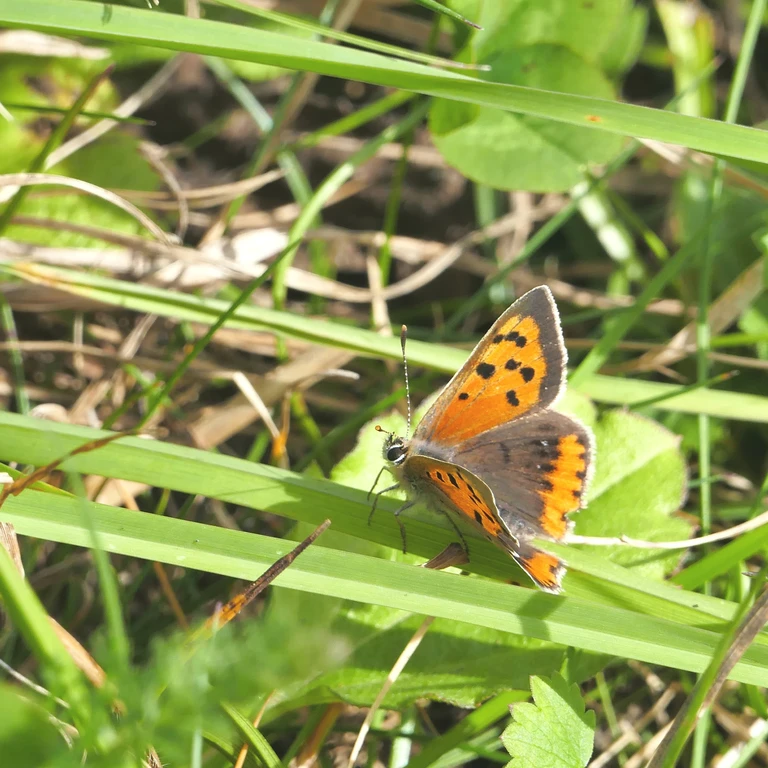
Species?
Lycaena phlaeas
